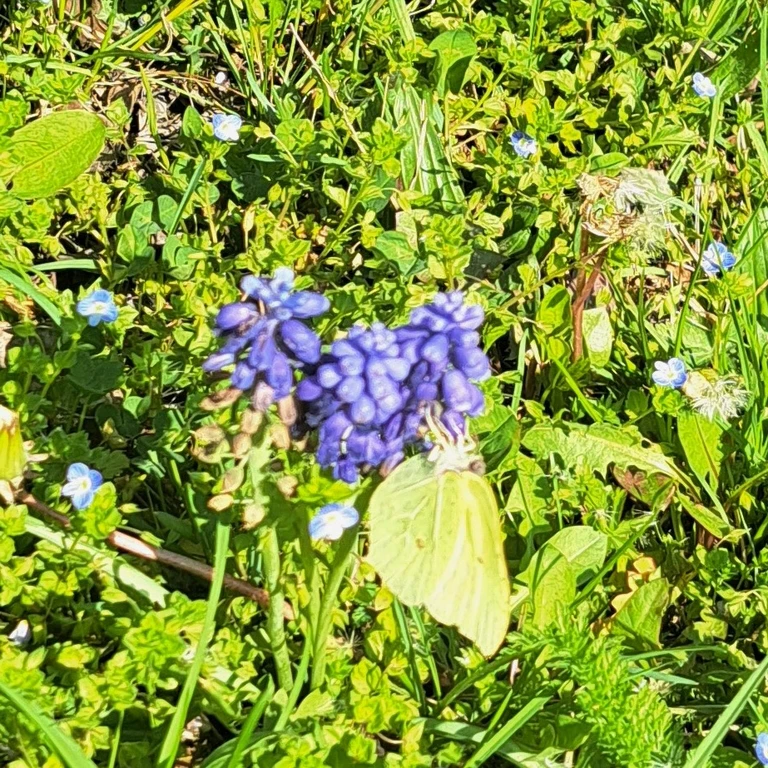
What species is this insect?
Gonepteryx rhamni
